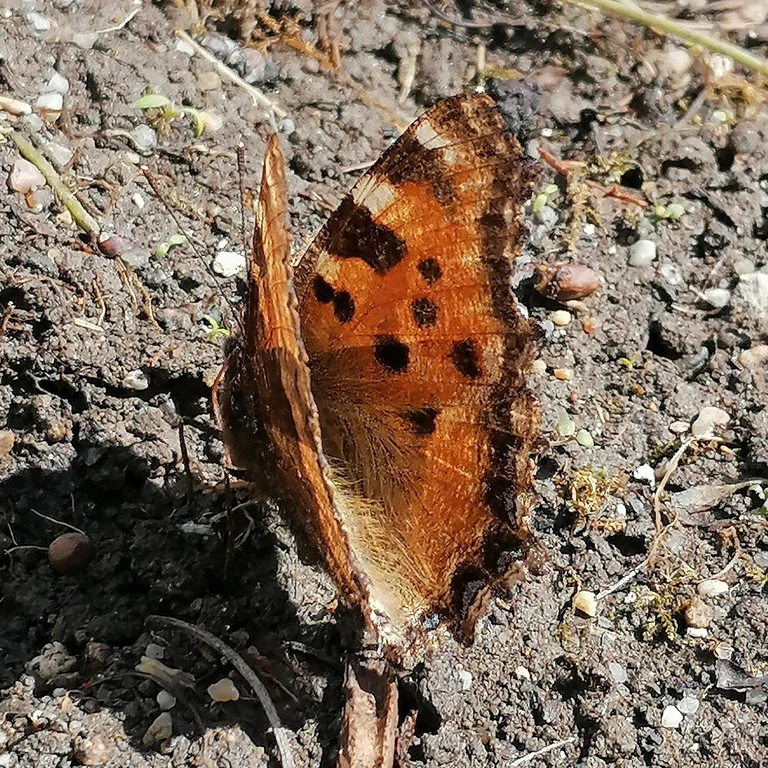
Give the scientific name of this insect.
Nymphalis polychloros
